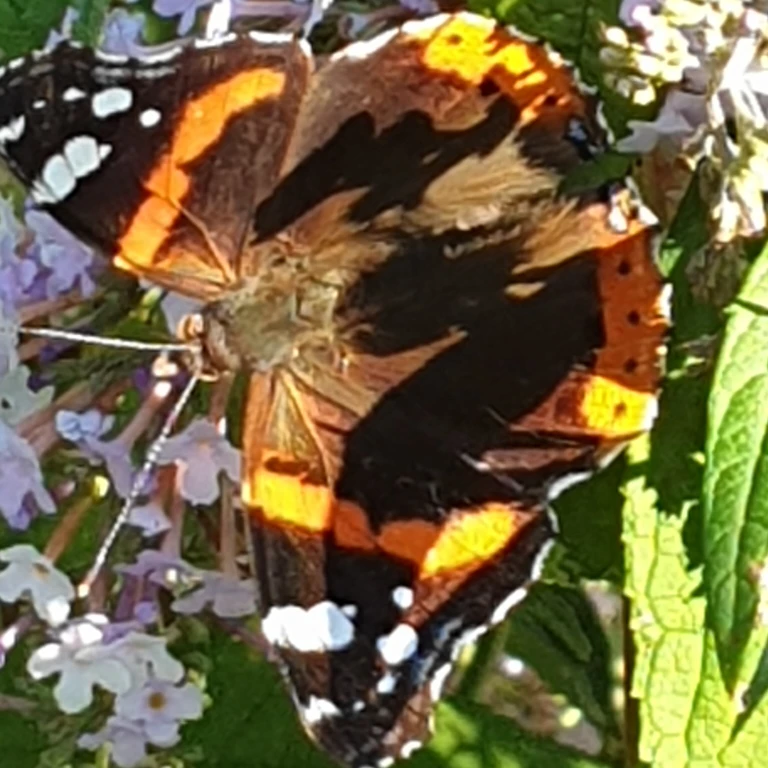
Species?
Vanessa atalanta
